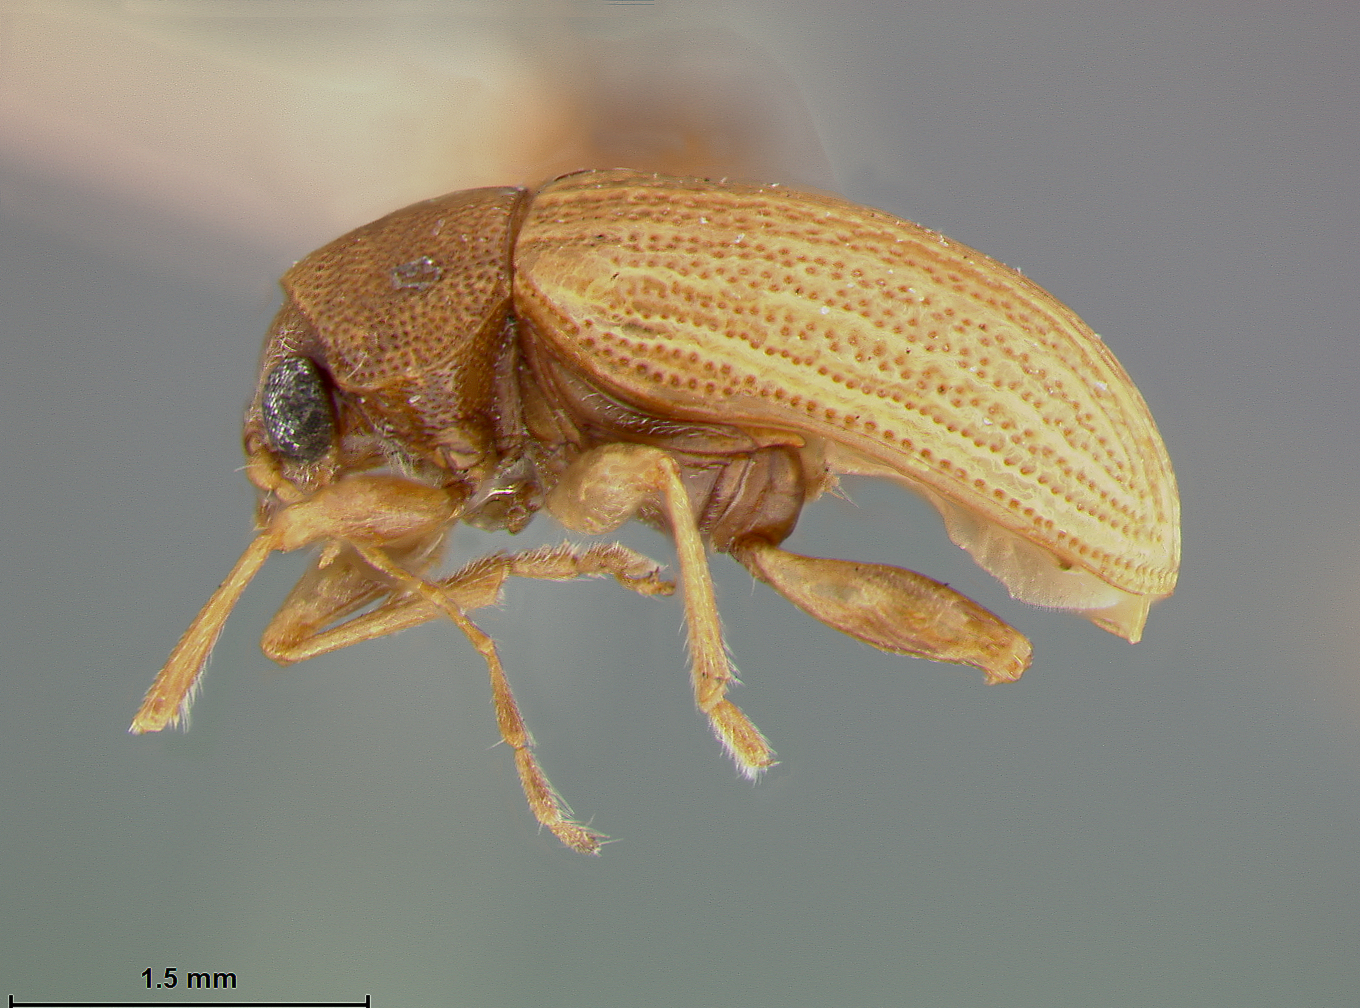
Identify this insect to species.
Colaspis keyensis
